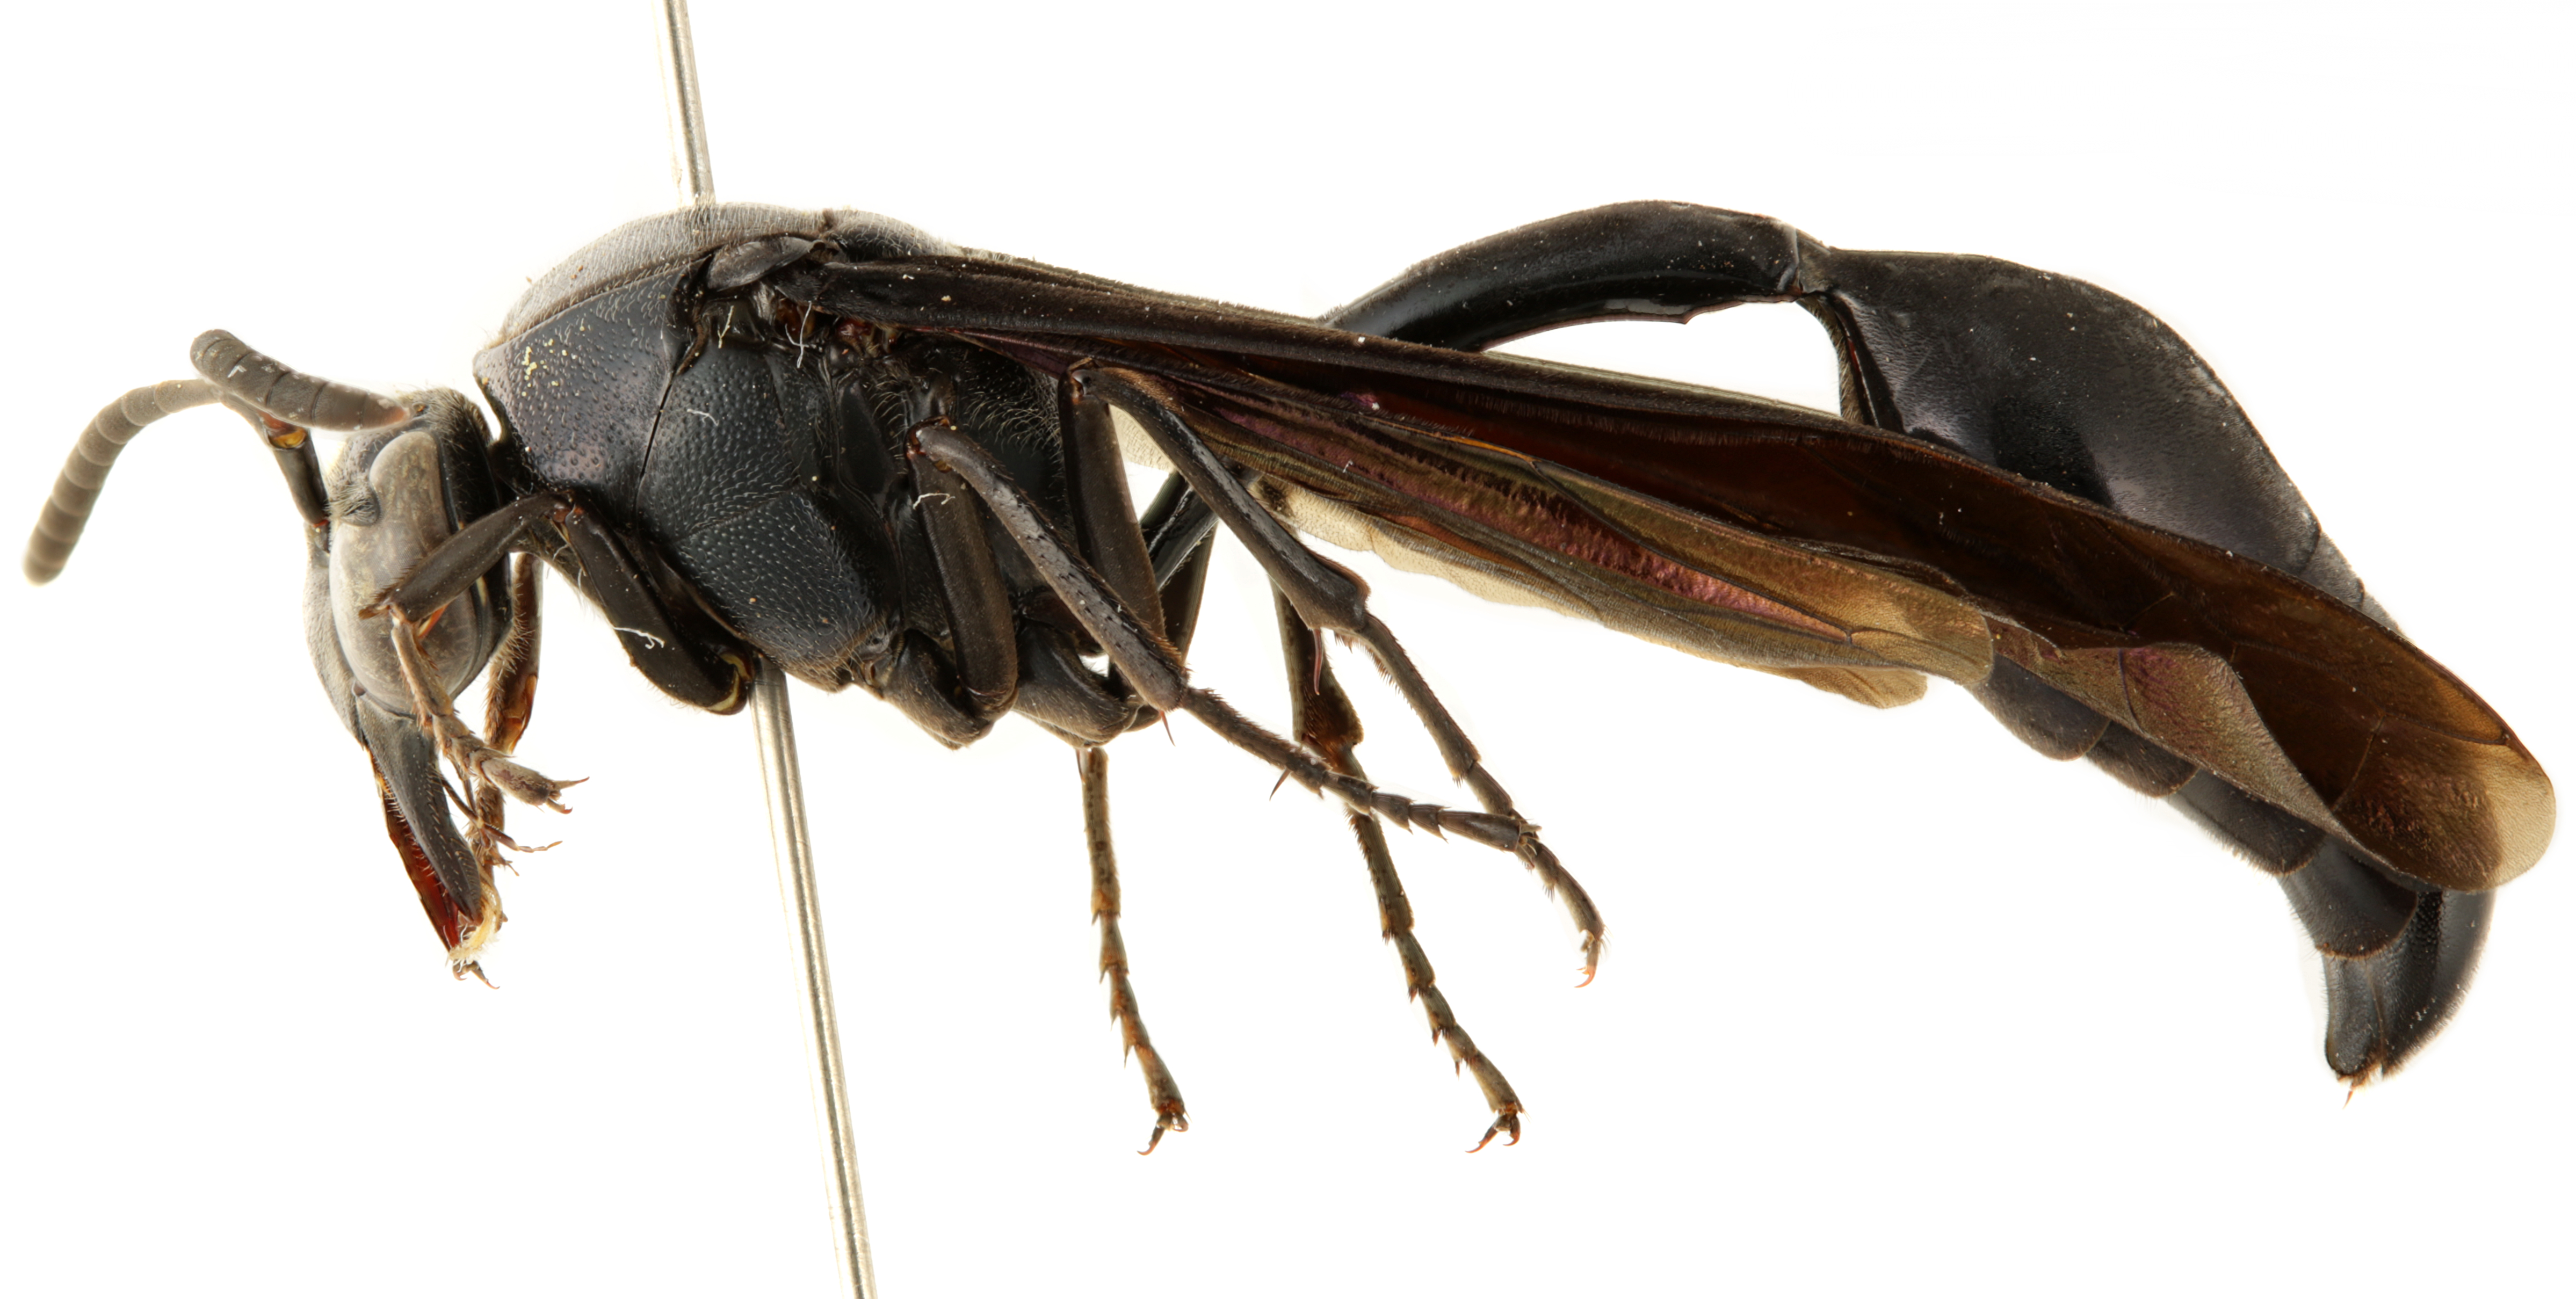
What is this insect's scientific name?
Phimenes curvatus
